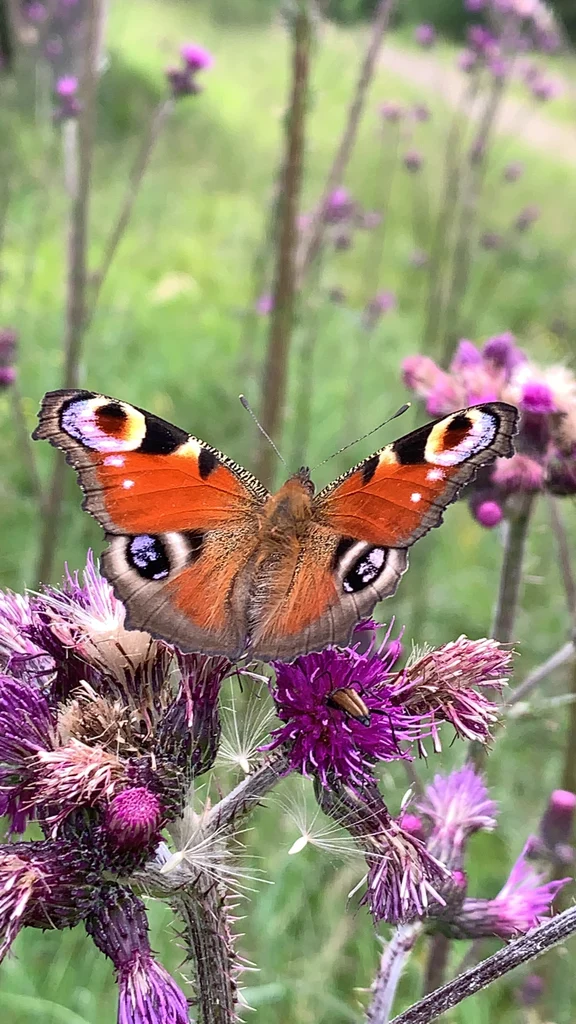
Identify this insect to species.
Aglais io
